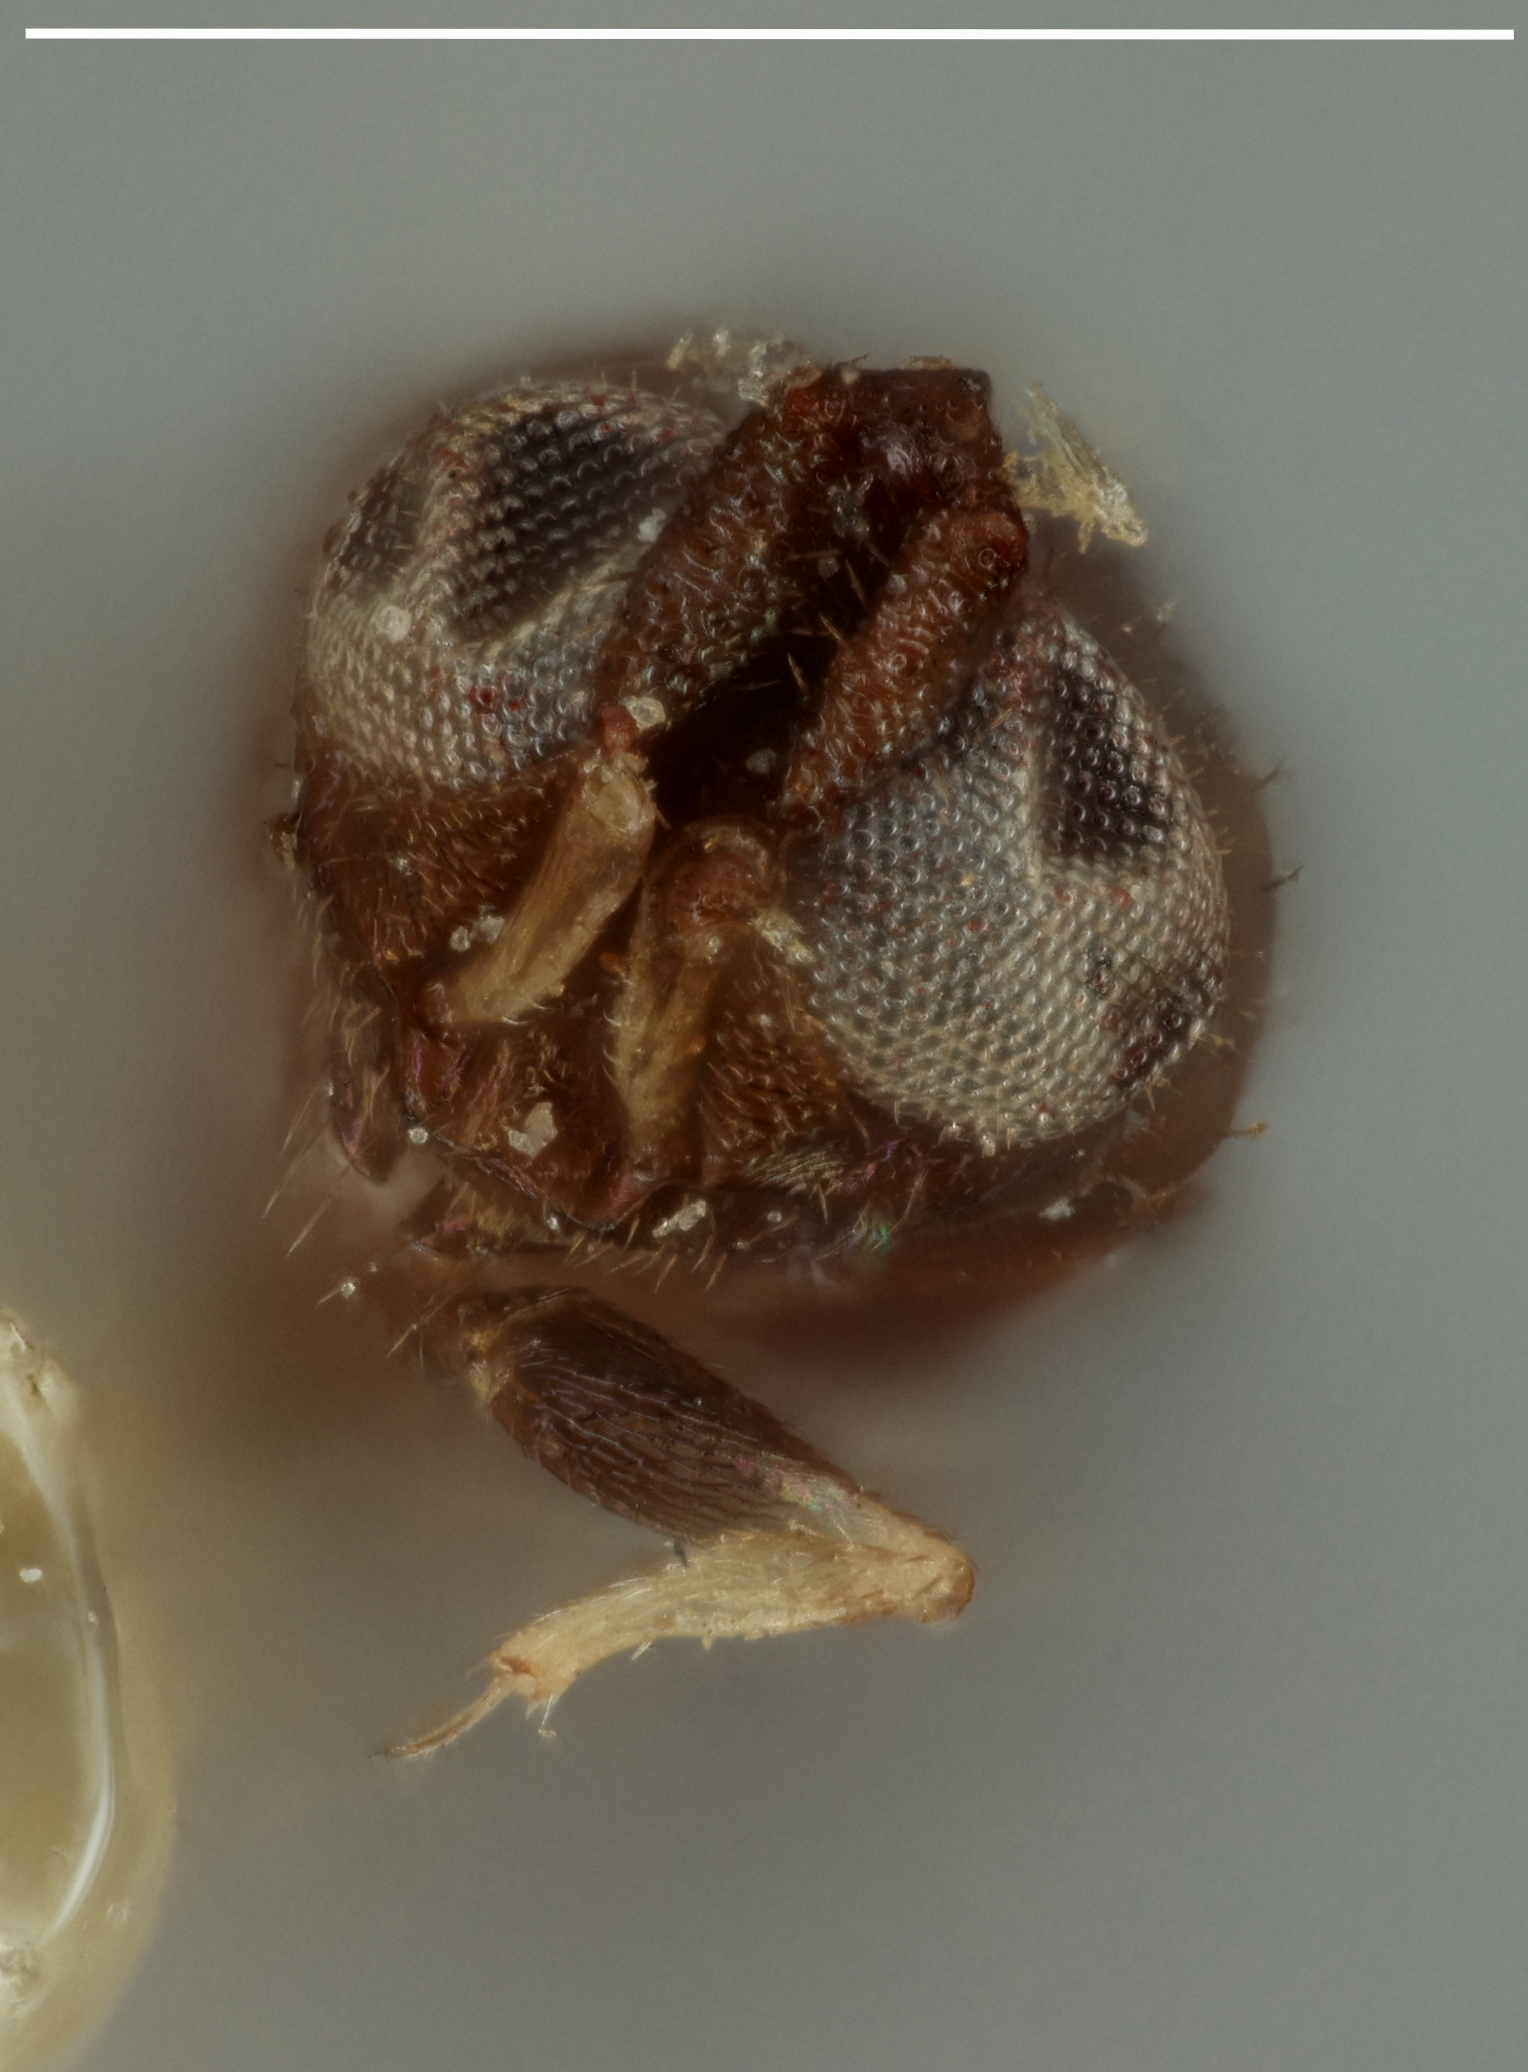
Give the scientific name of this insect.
Aneristus ceroplastae
